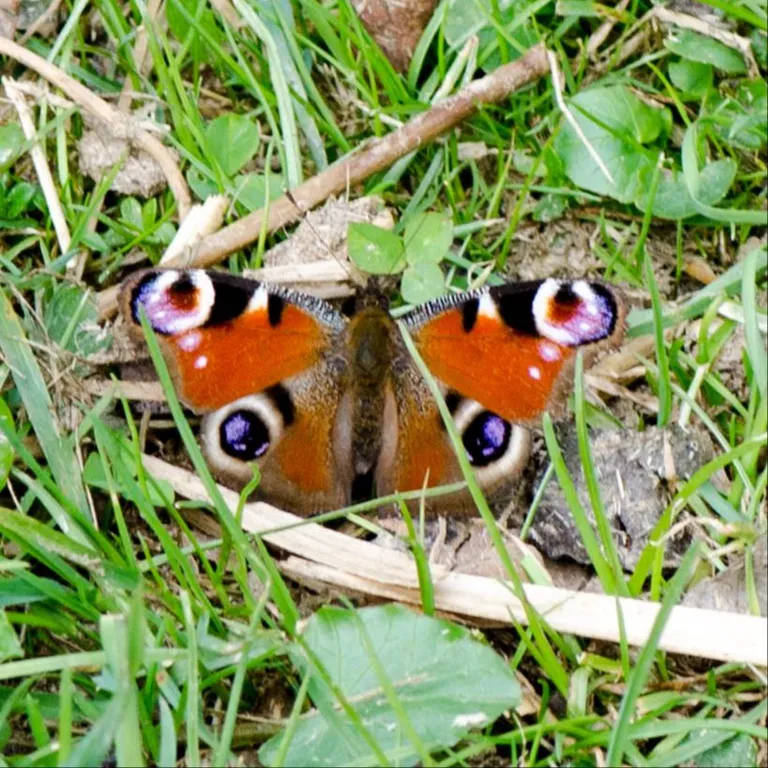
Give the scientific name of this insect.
Aglais io
